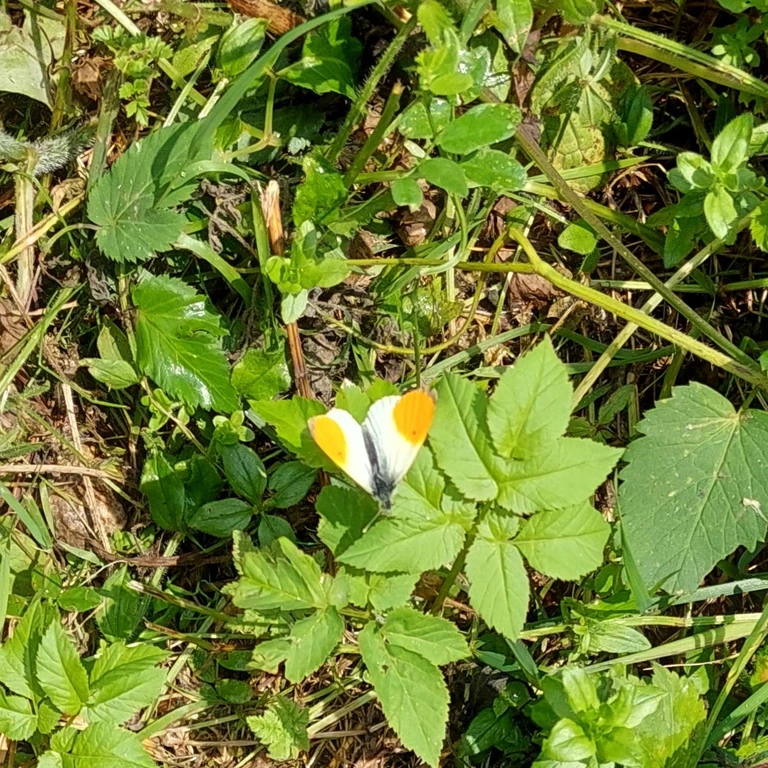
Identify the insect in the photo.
Anthocharis cardamines
